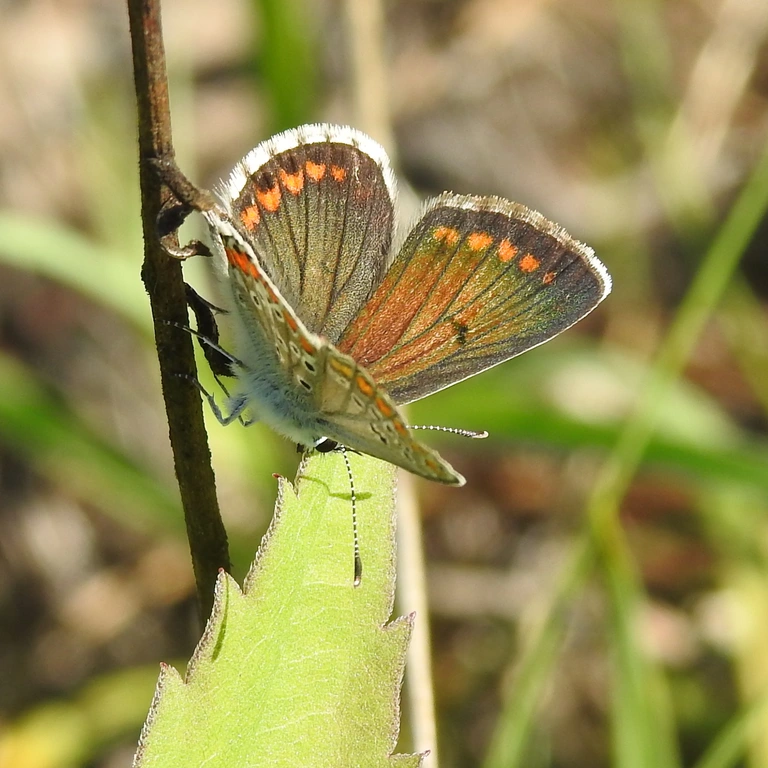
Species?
Aricia agestis/artaxerxes
